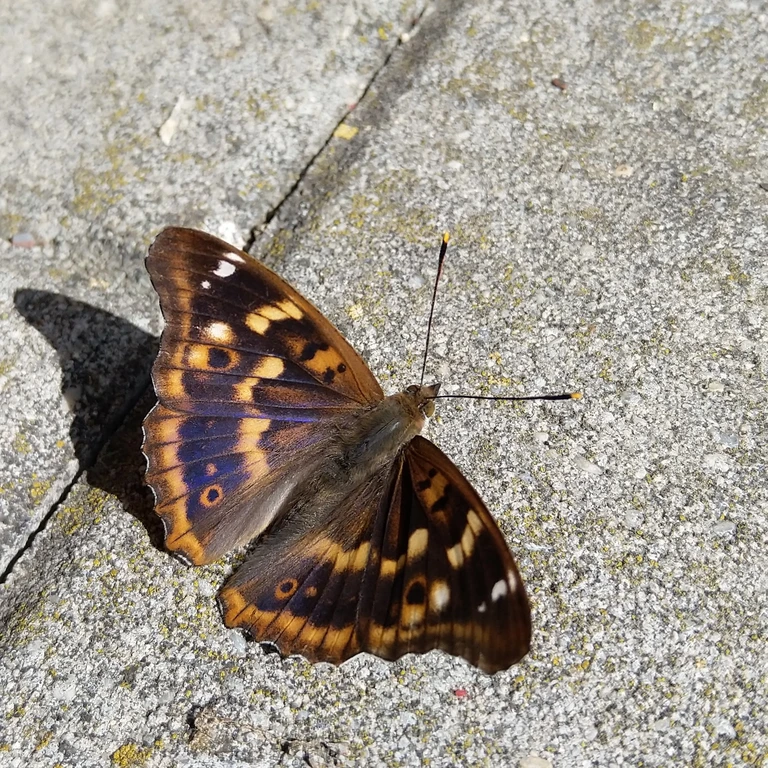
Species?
Apatura ilia
